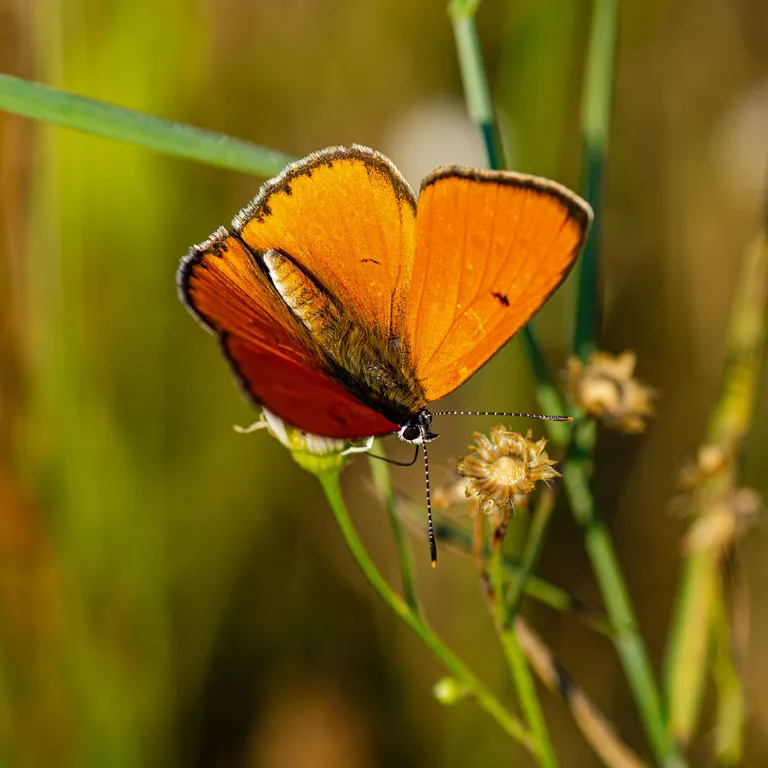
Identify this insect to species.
Lycaena dispar
